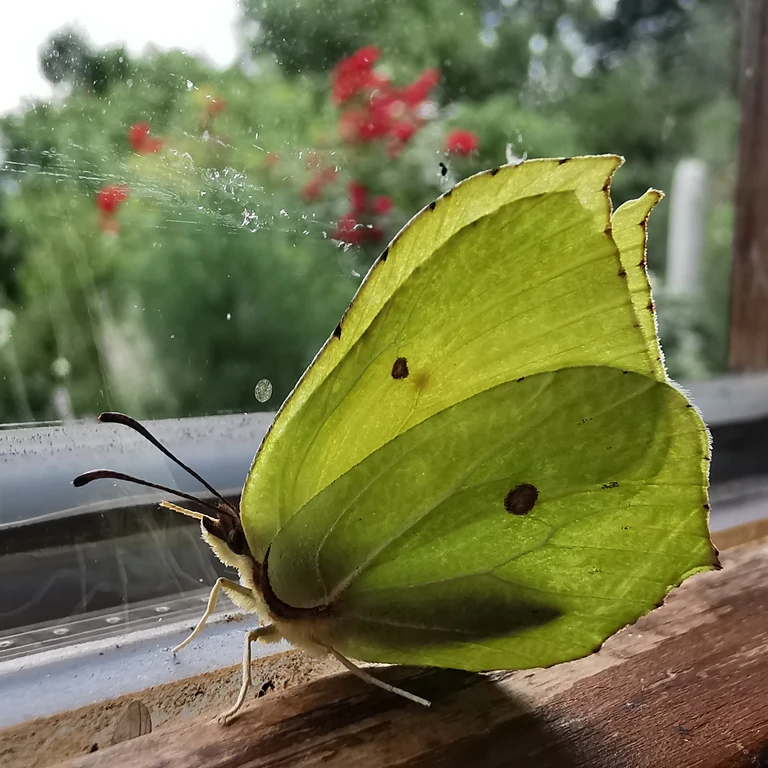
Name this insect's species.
Gonepteryx rhamni
